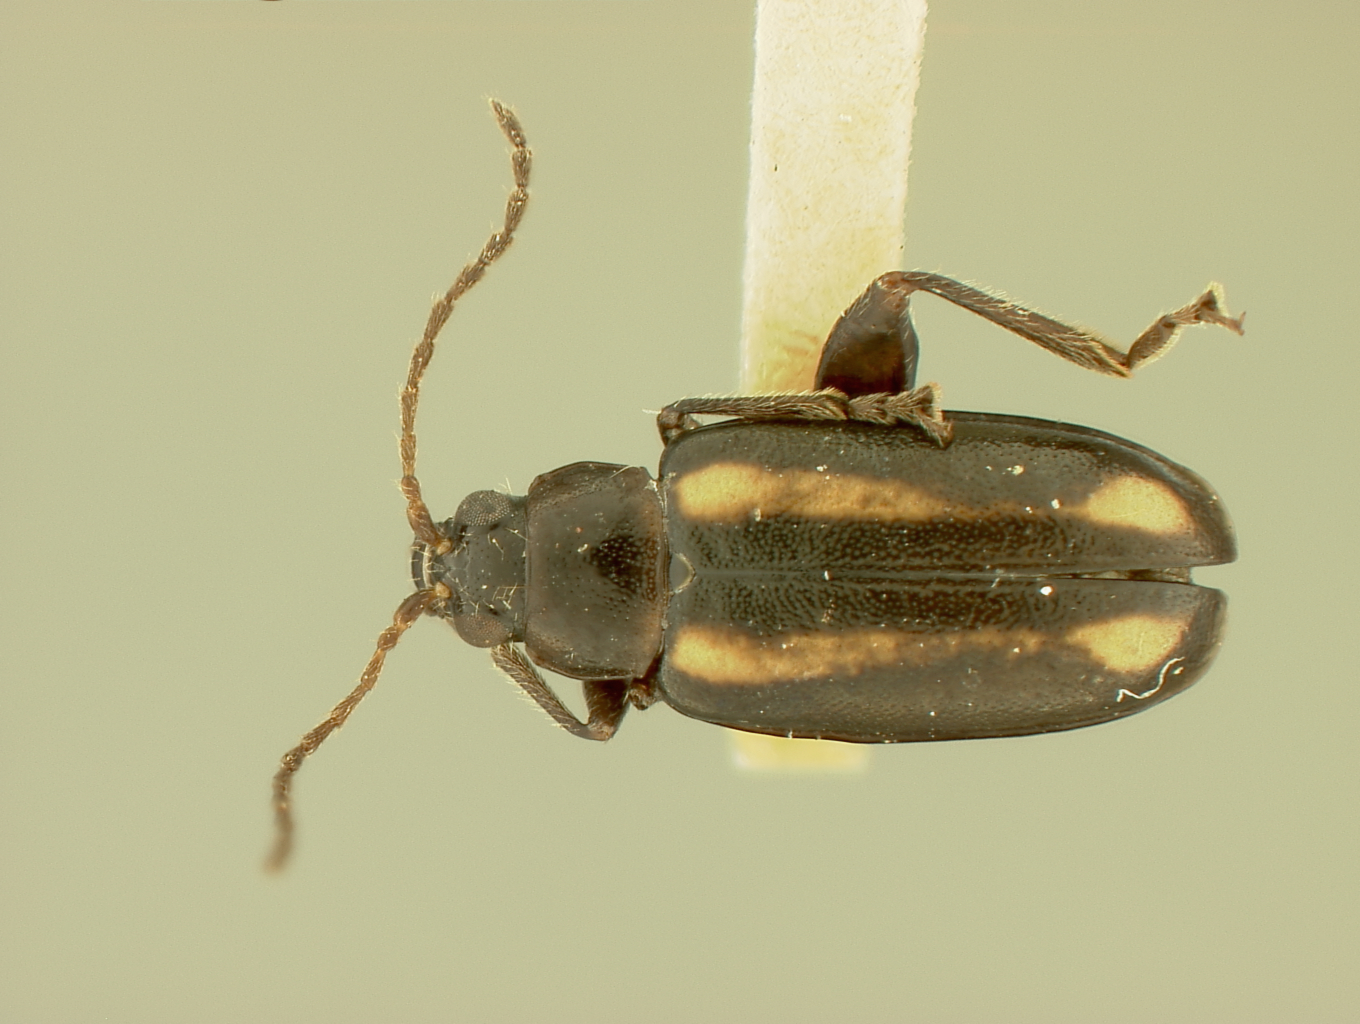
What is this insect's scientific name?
Systena variata
